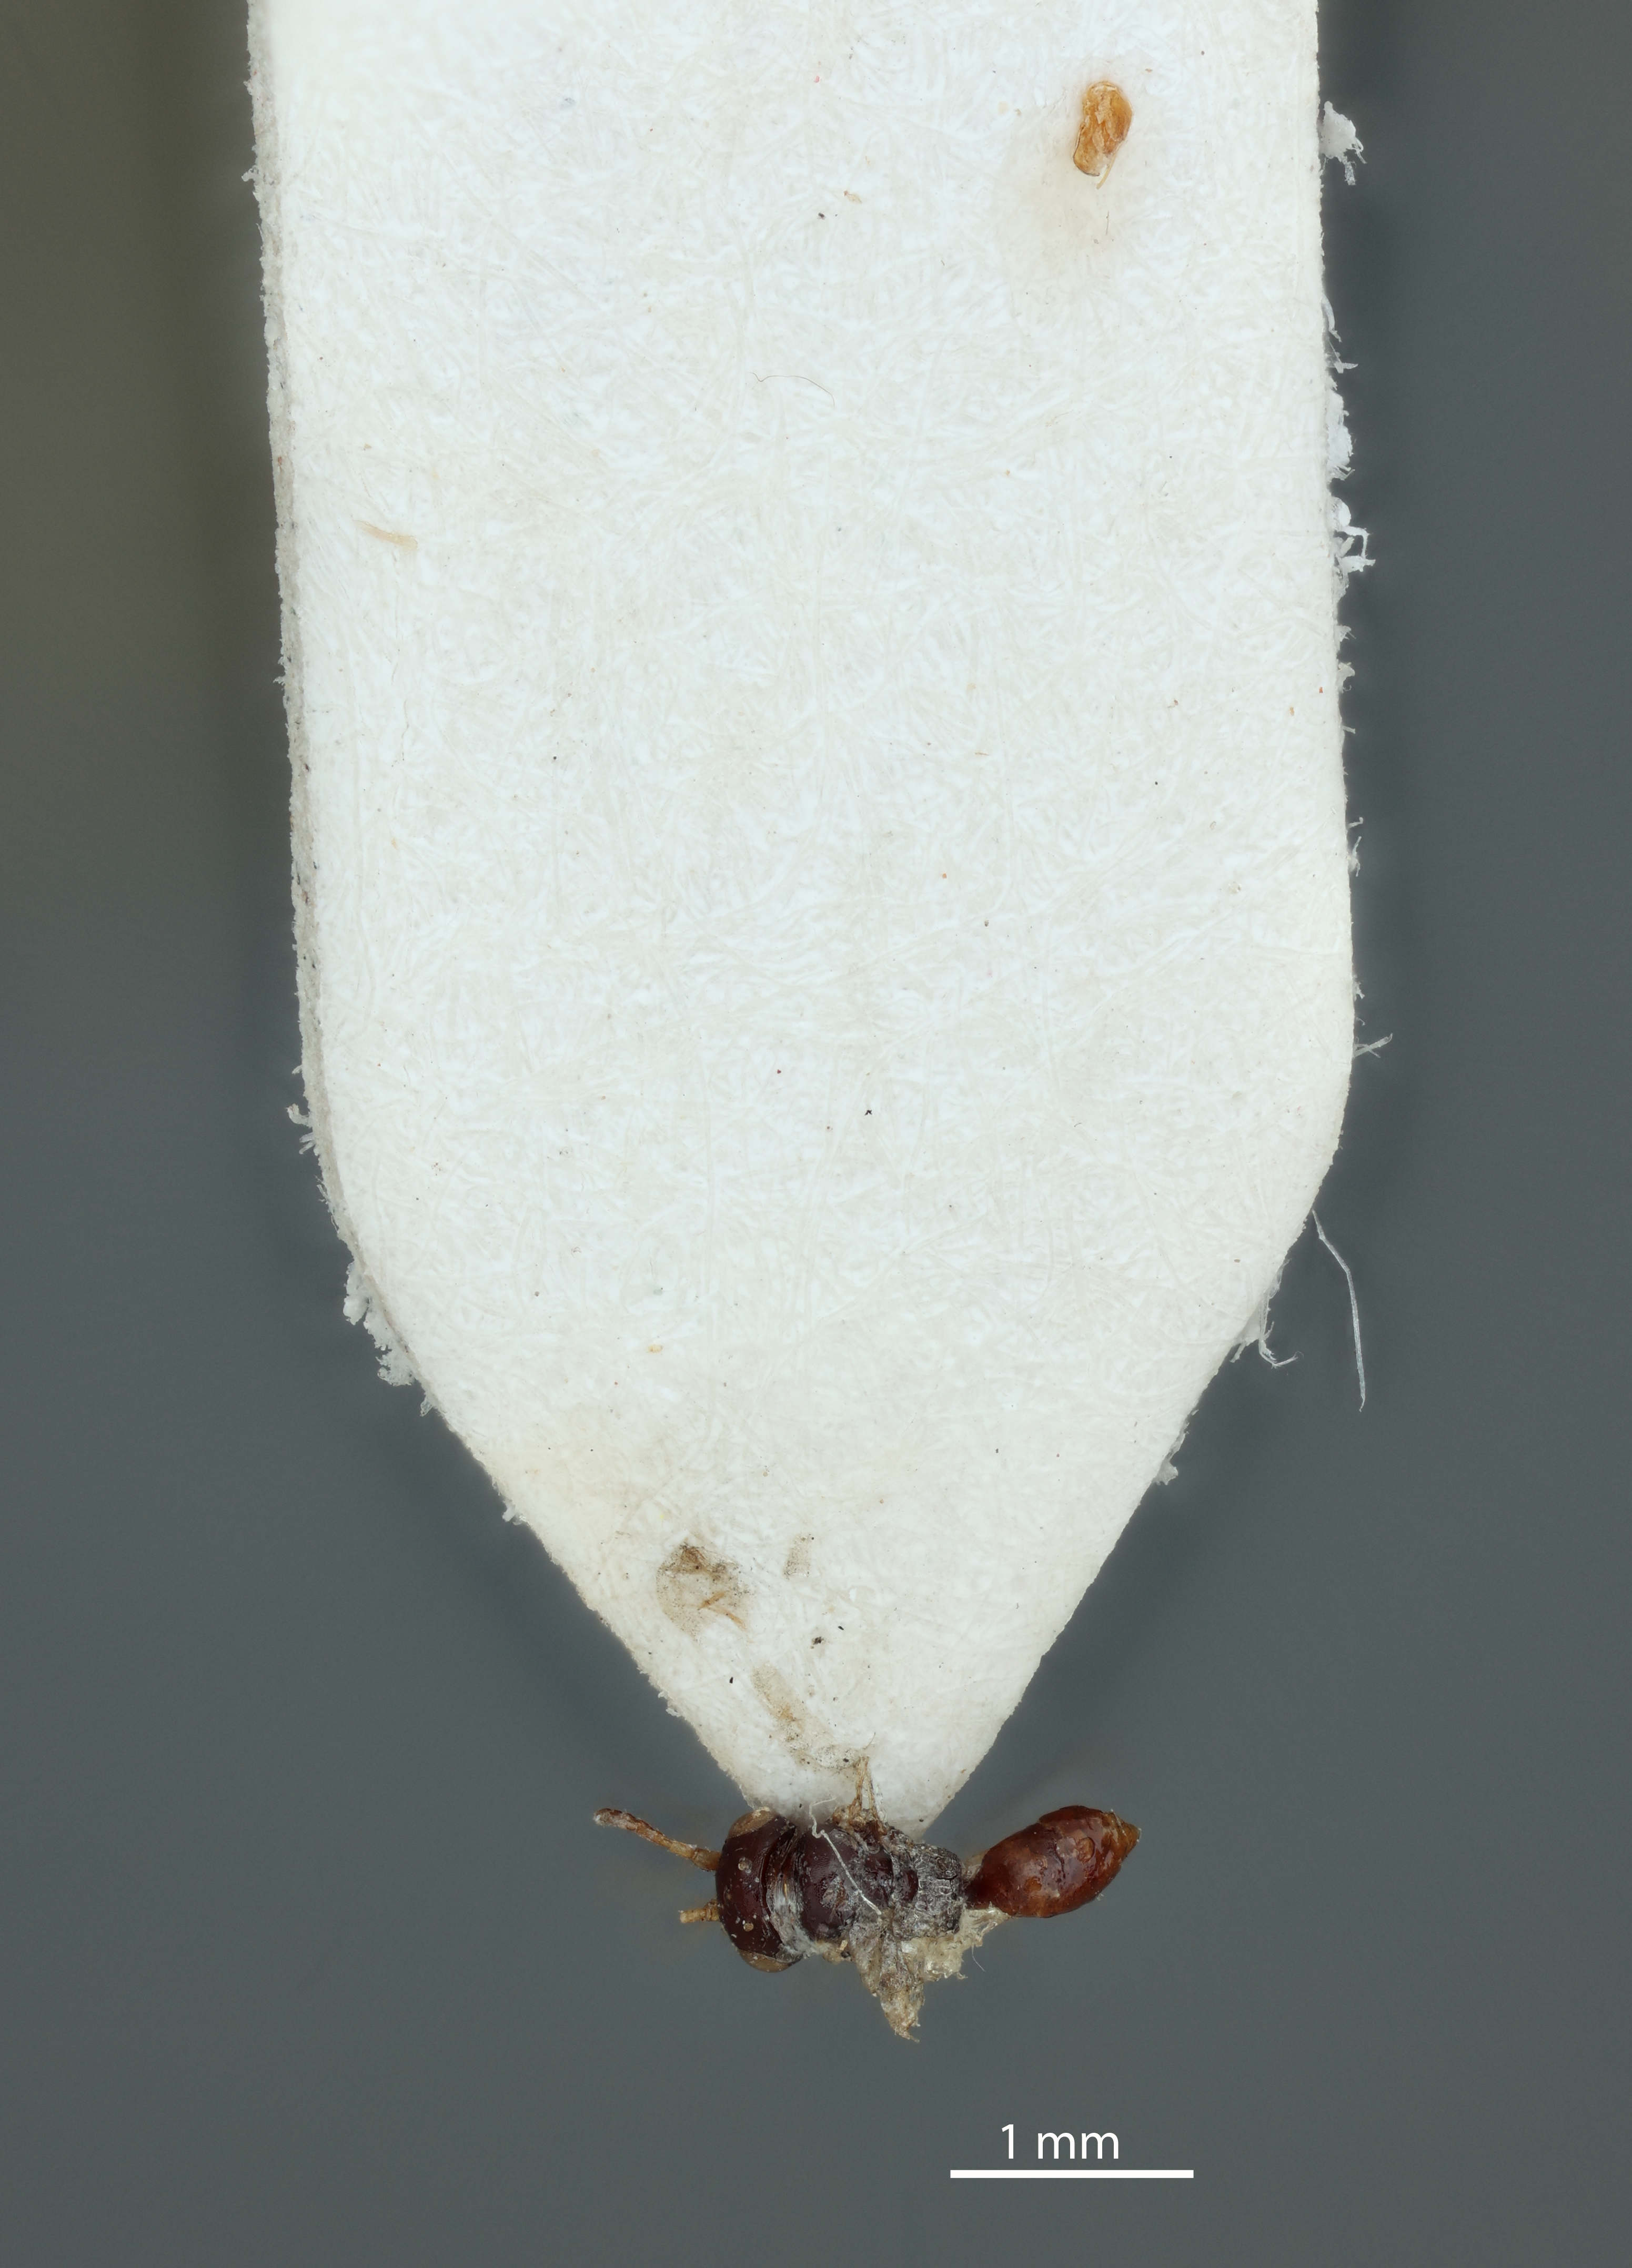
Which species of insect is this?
Aphelopus rufiventris
